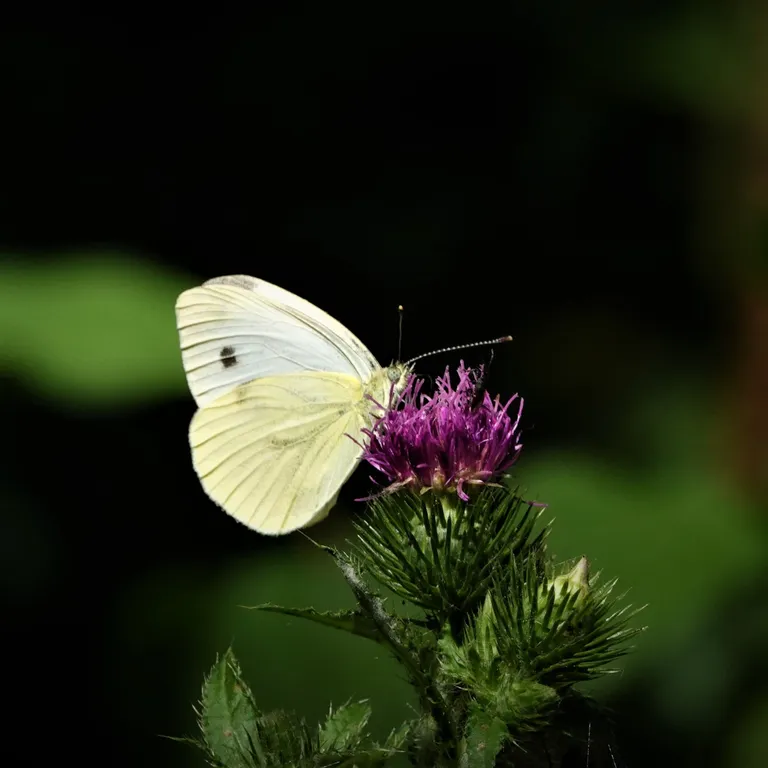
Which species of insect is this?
Pieris napi
